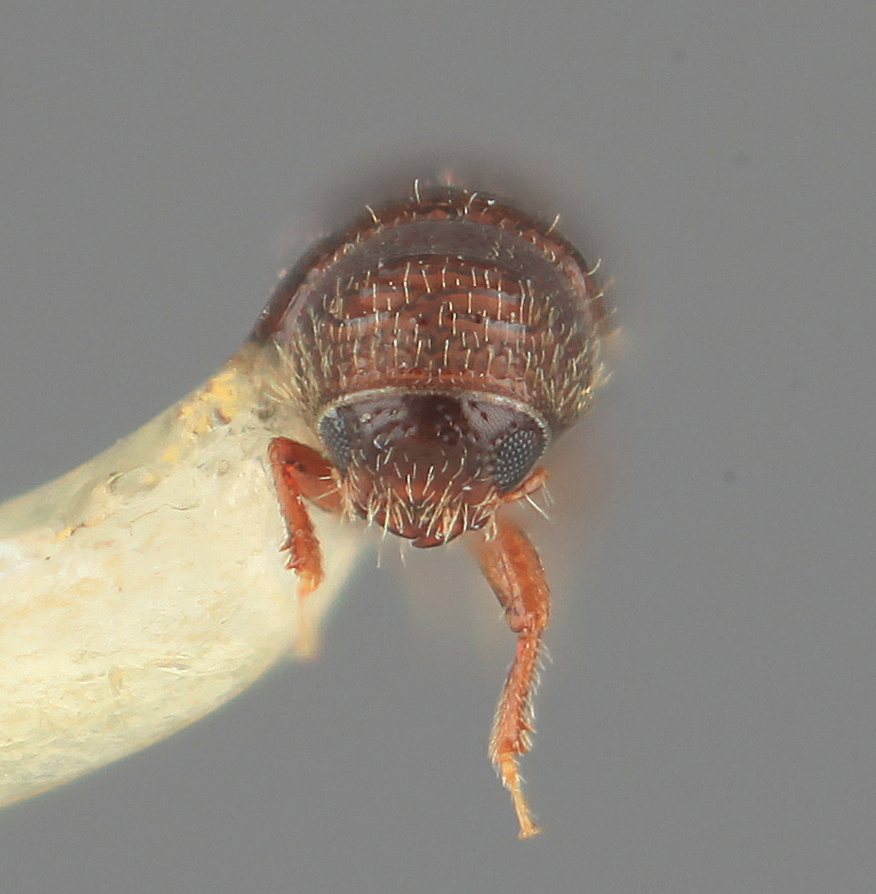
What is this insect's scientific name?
Pityophthorus borrichiae
